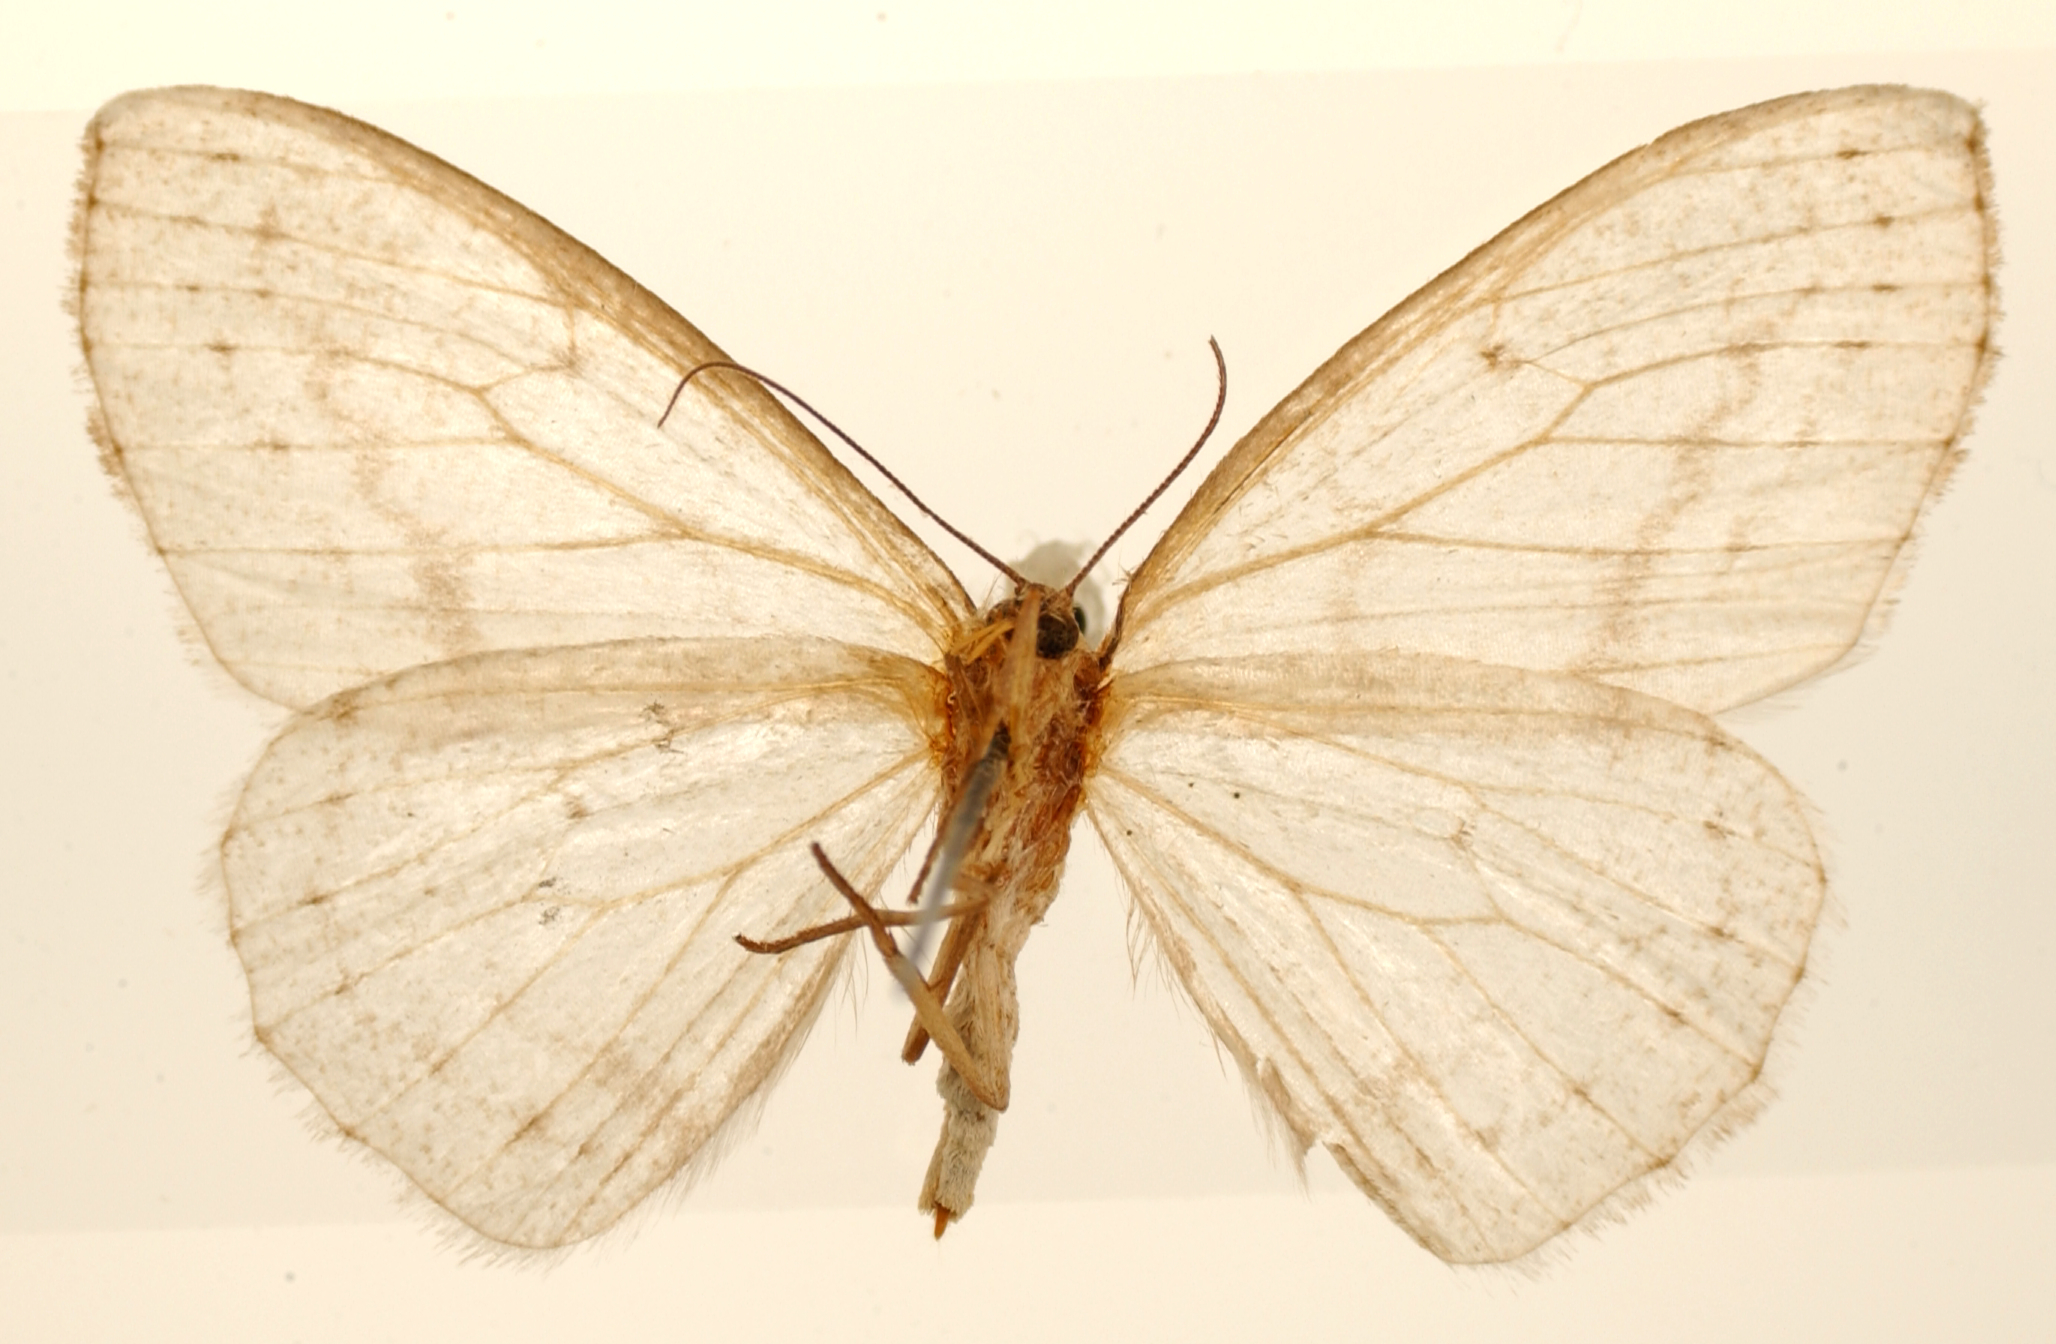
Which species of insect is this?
Nipteria solitaria
